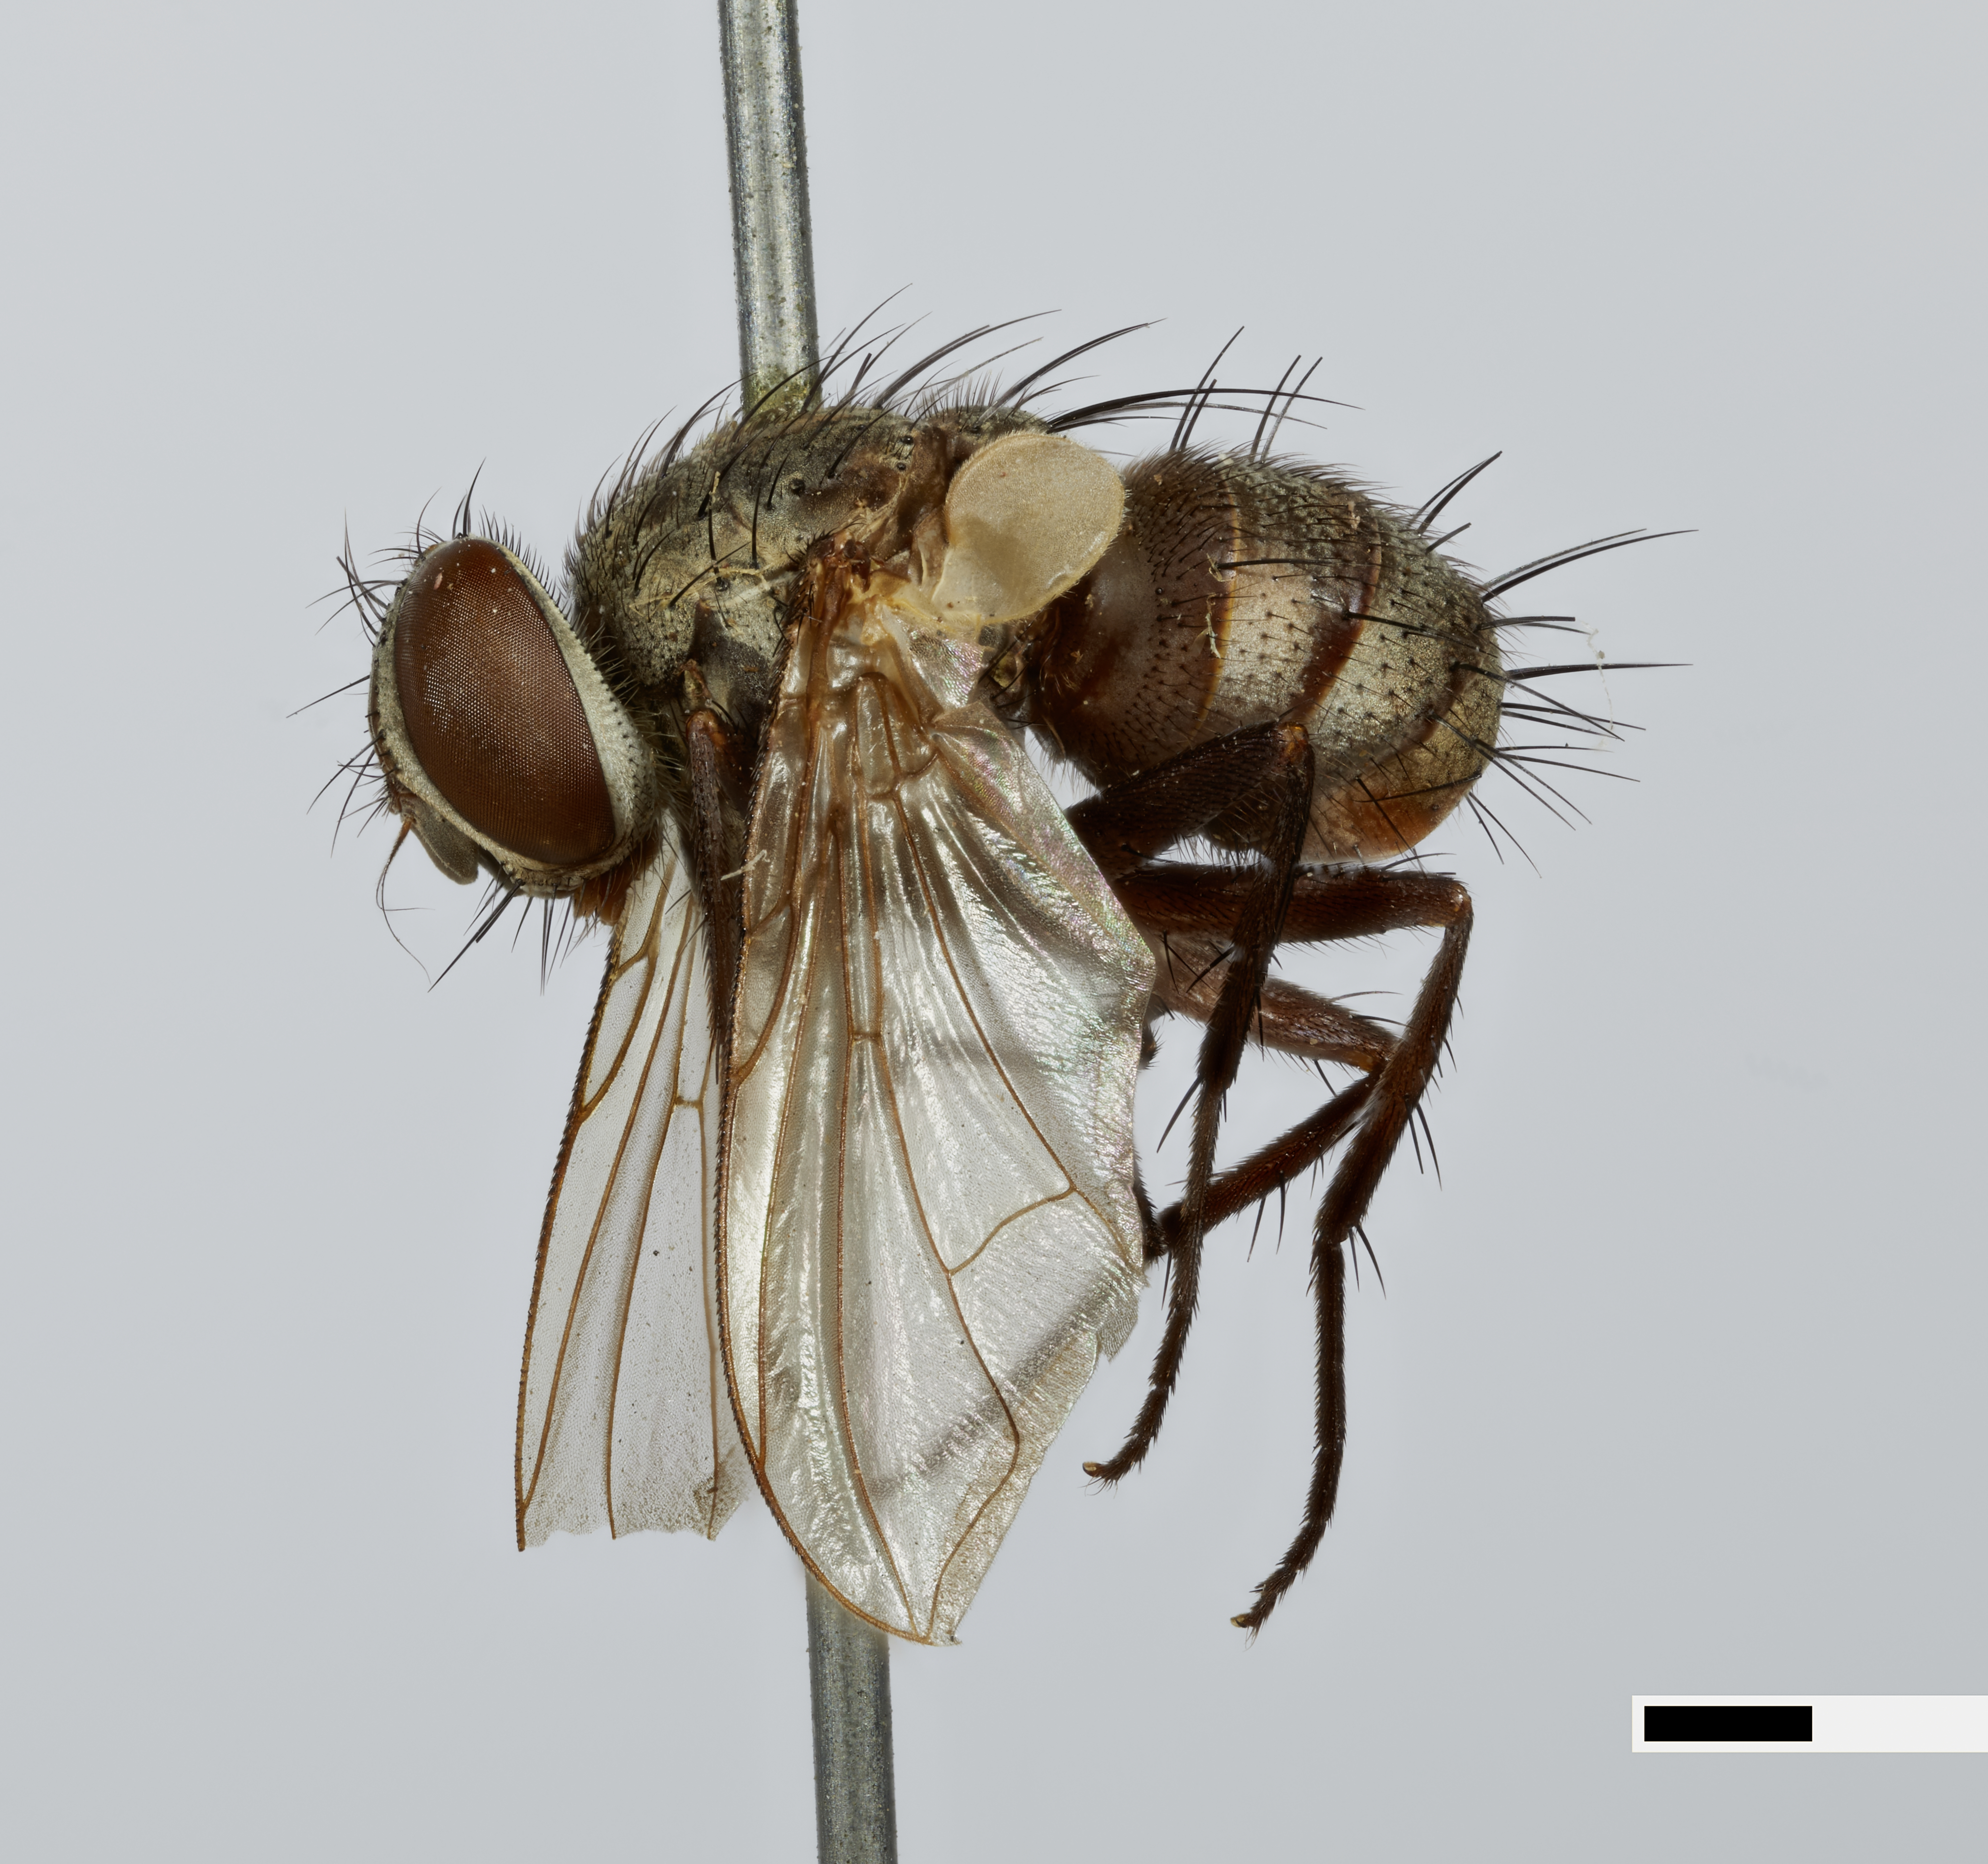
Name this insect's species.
Oestrogastropsis mexicana
